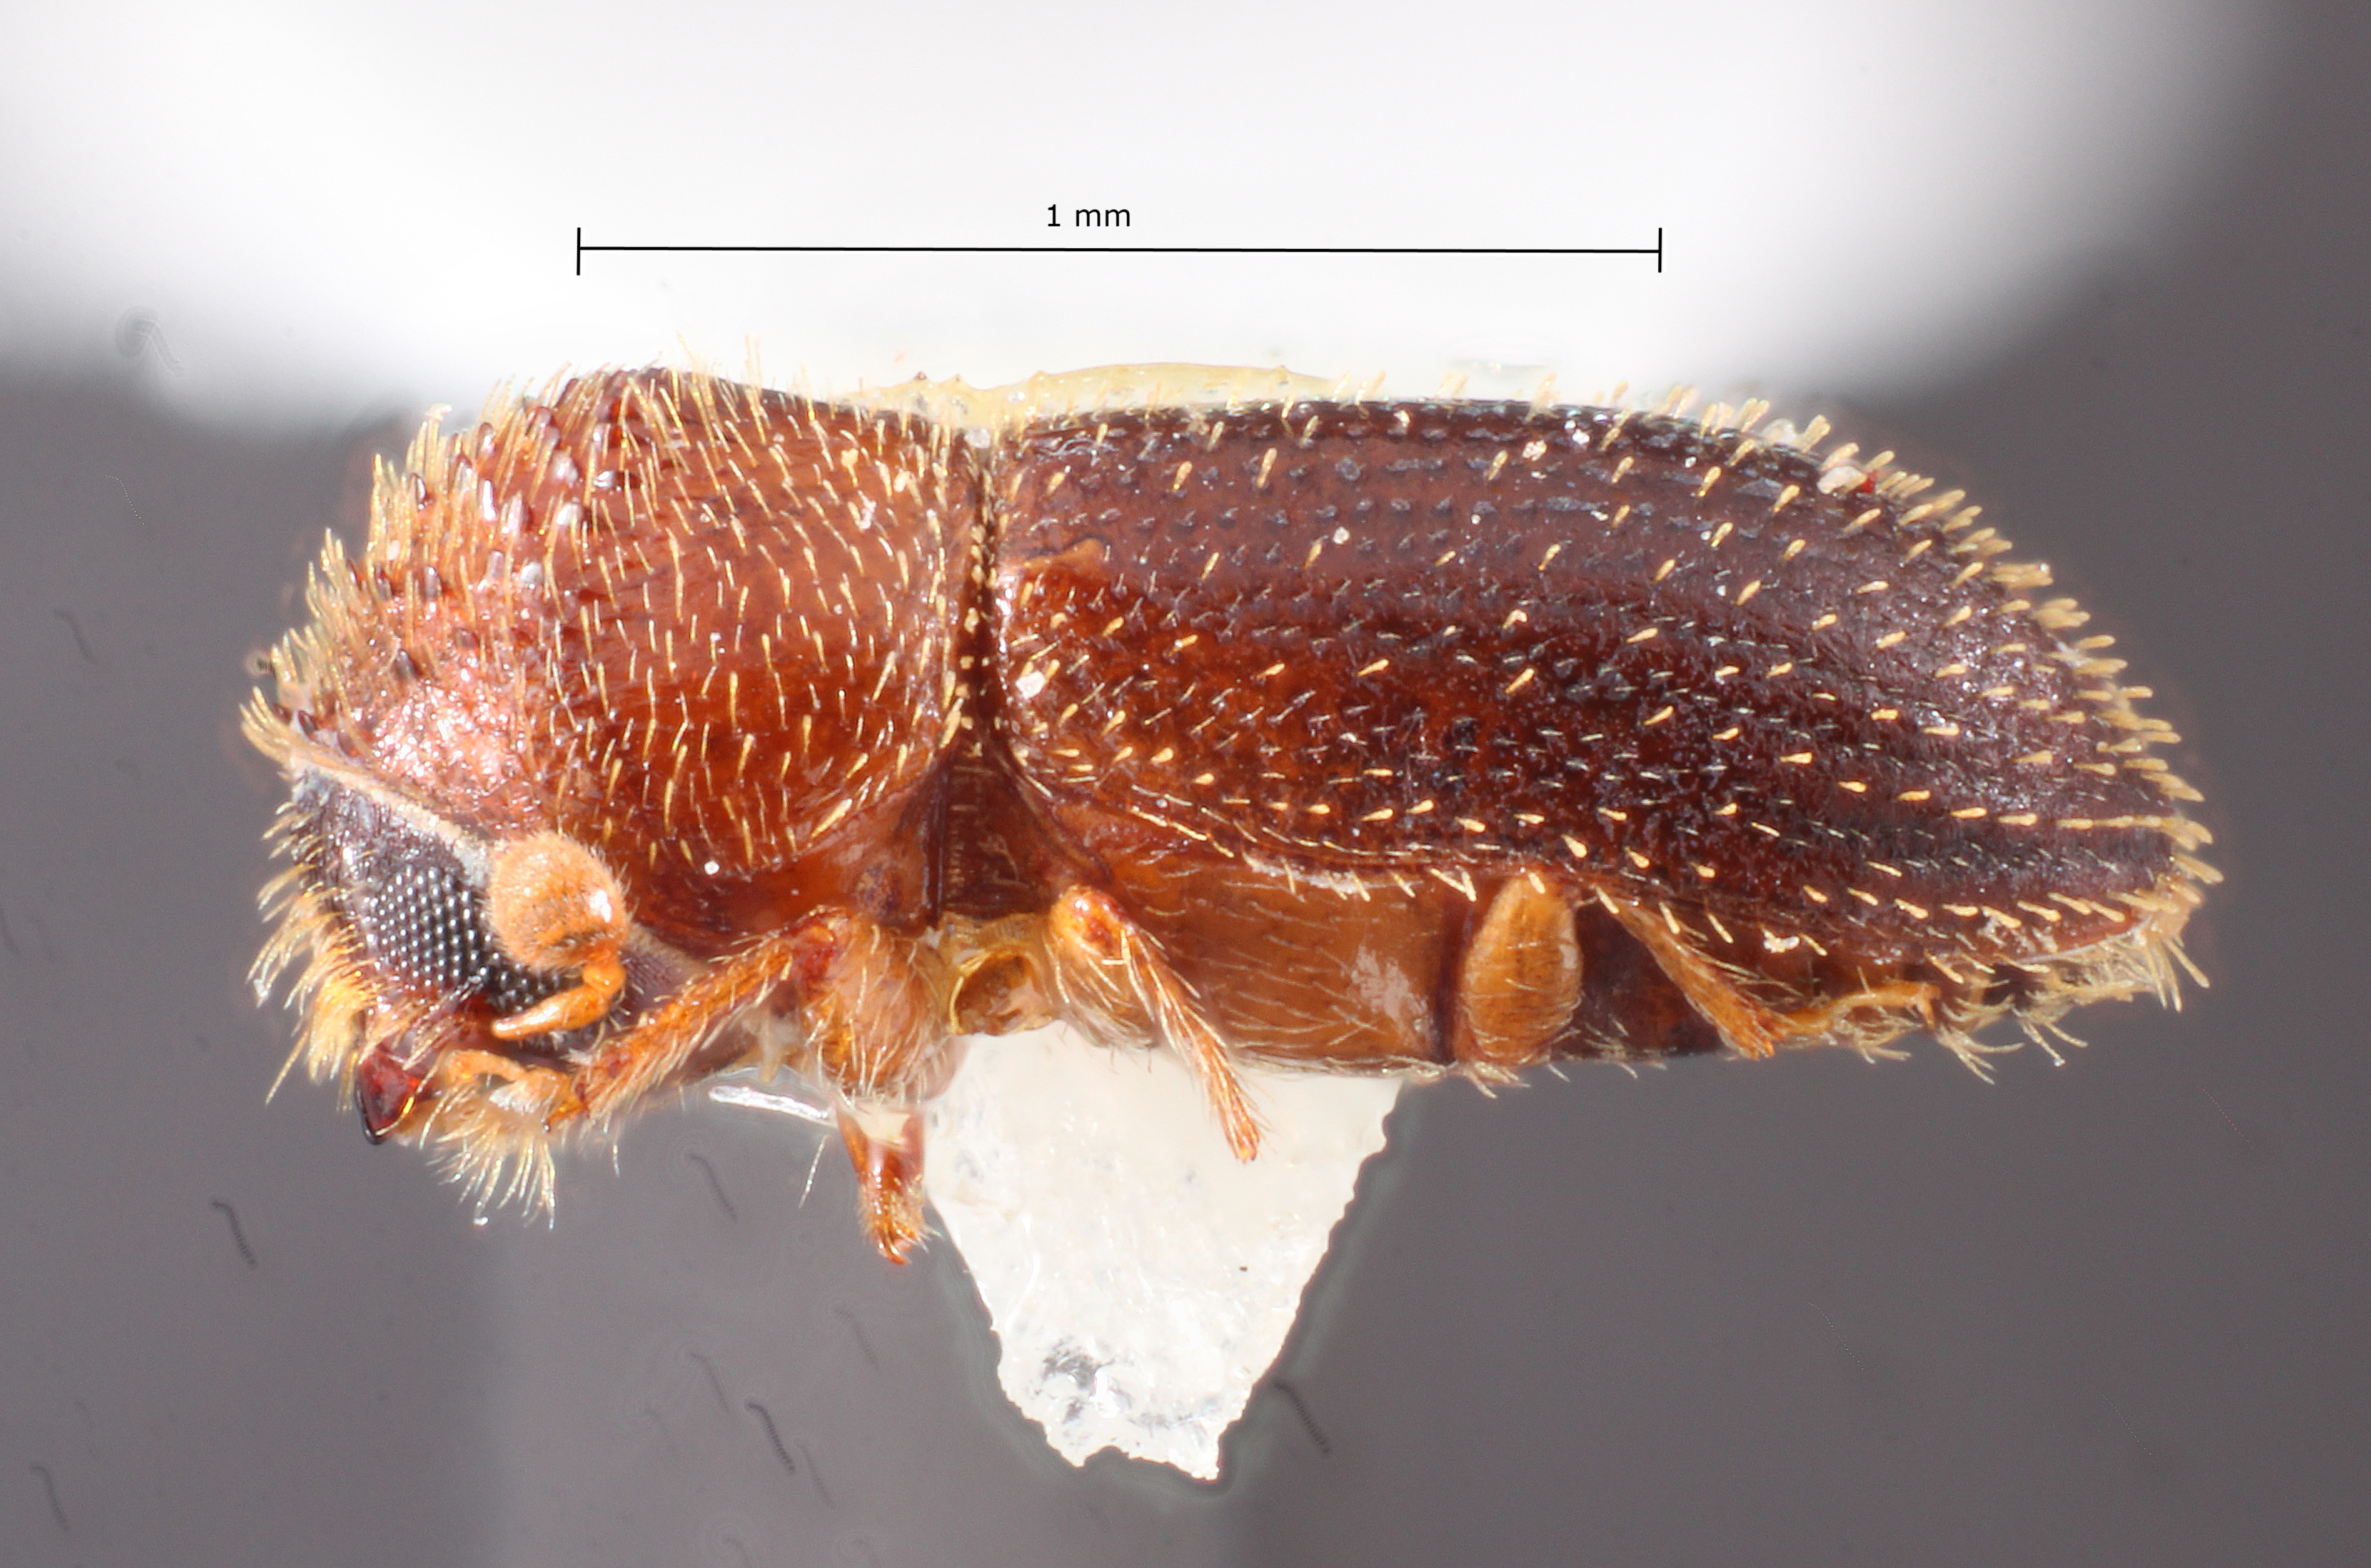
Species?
Cryptocarenus spatulatus
